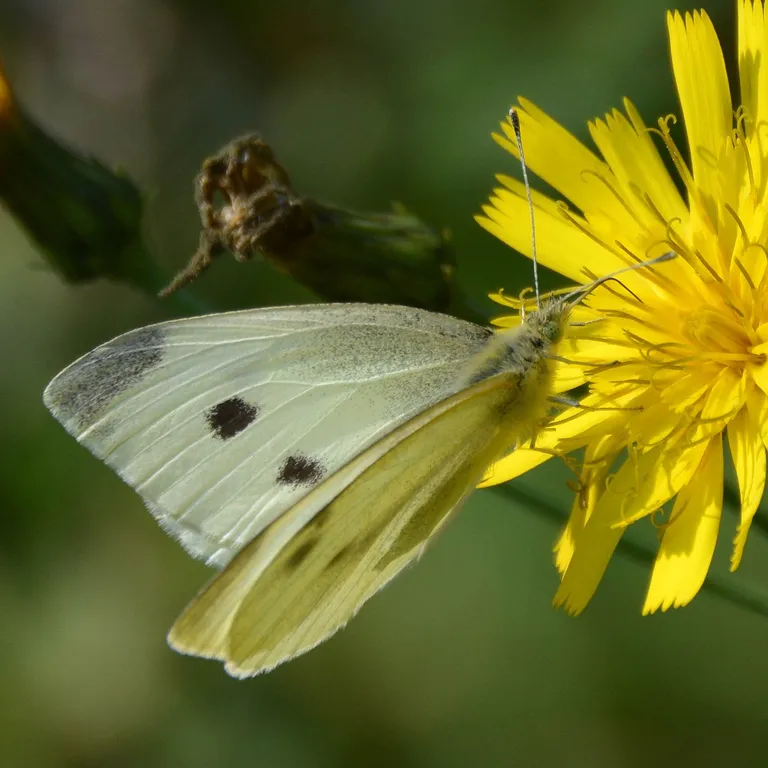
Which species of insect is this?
Pieris rapae
